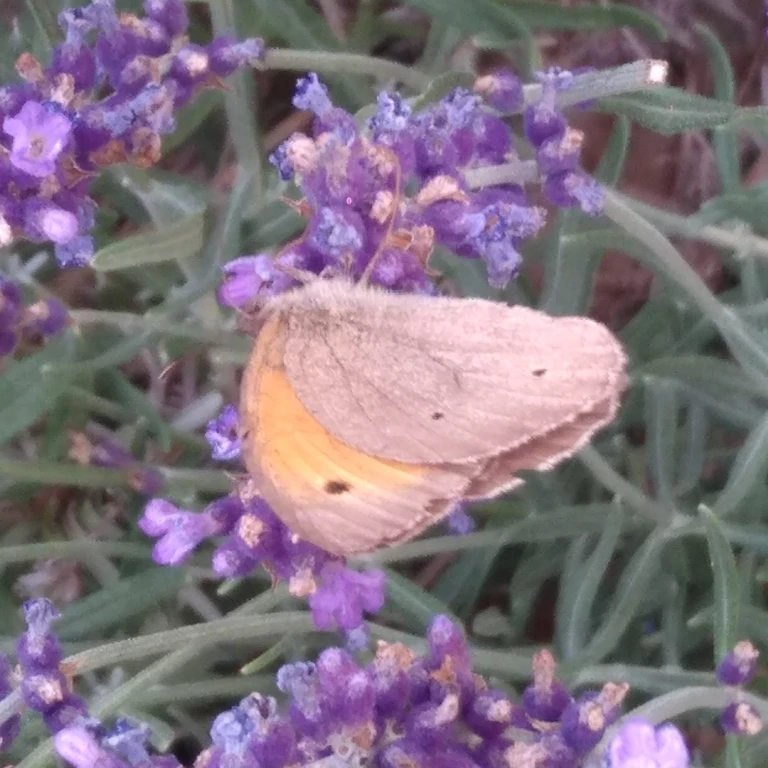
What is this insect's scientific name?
Maniola jurtina
